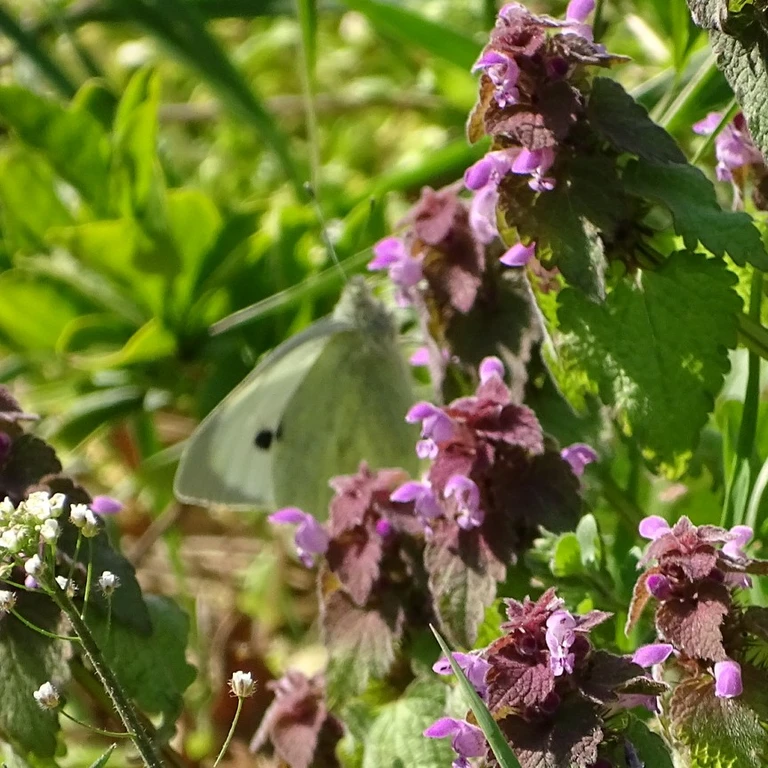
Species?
Pieris brassicae
